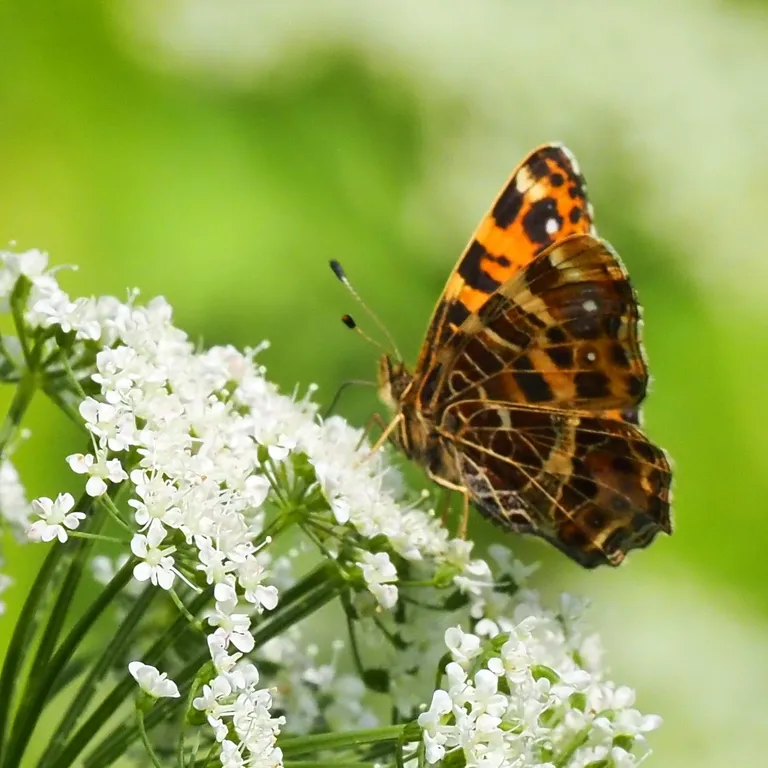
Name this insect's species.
Araschnia levana
